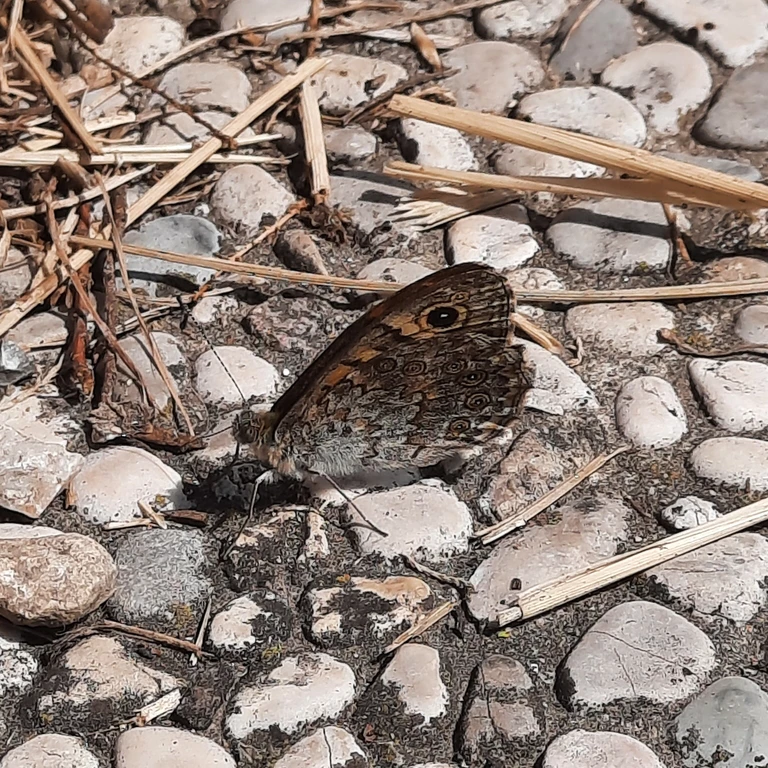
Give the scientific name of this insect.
Lasiommata megera (also Pararge megera)
